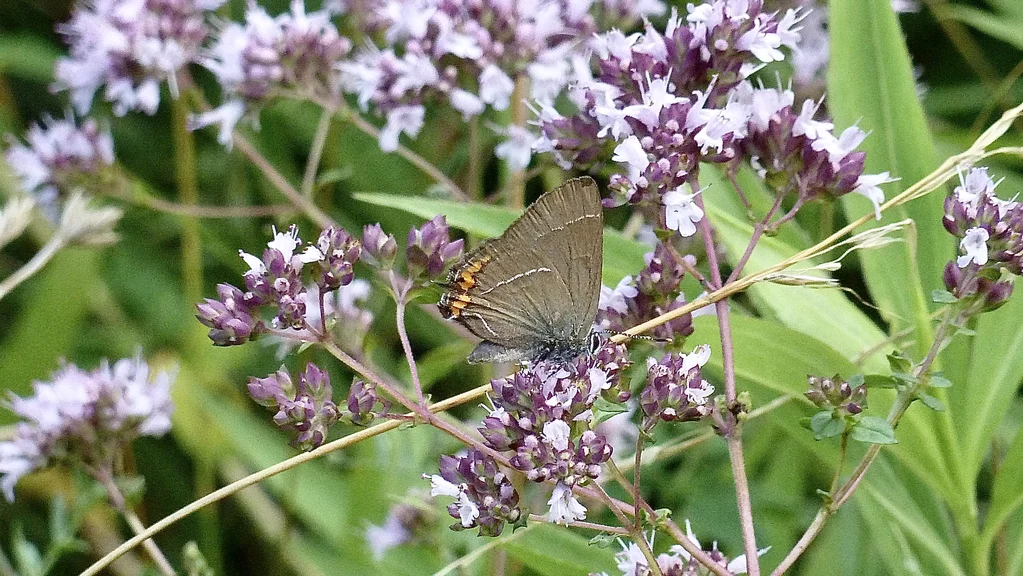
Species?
Satyrium w-album
